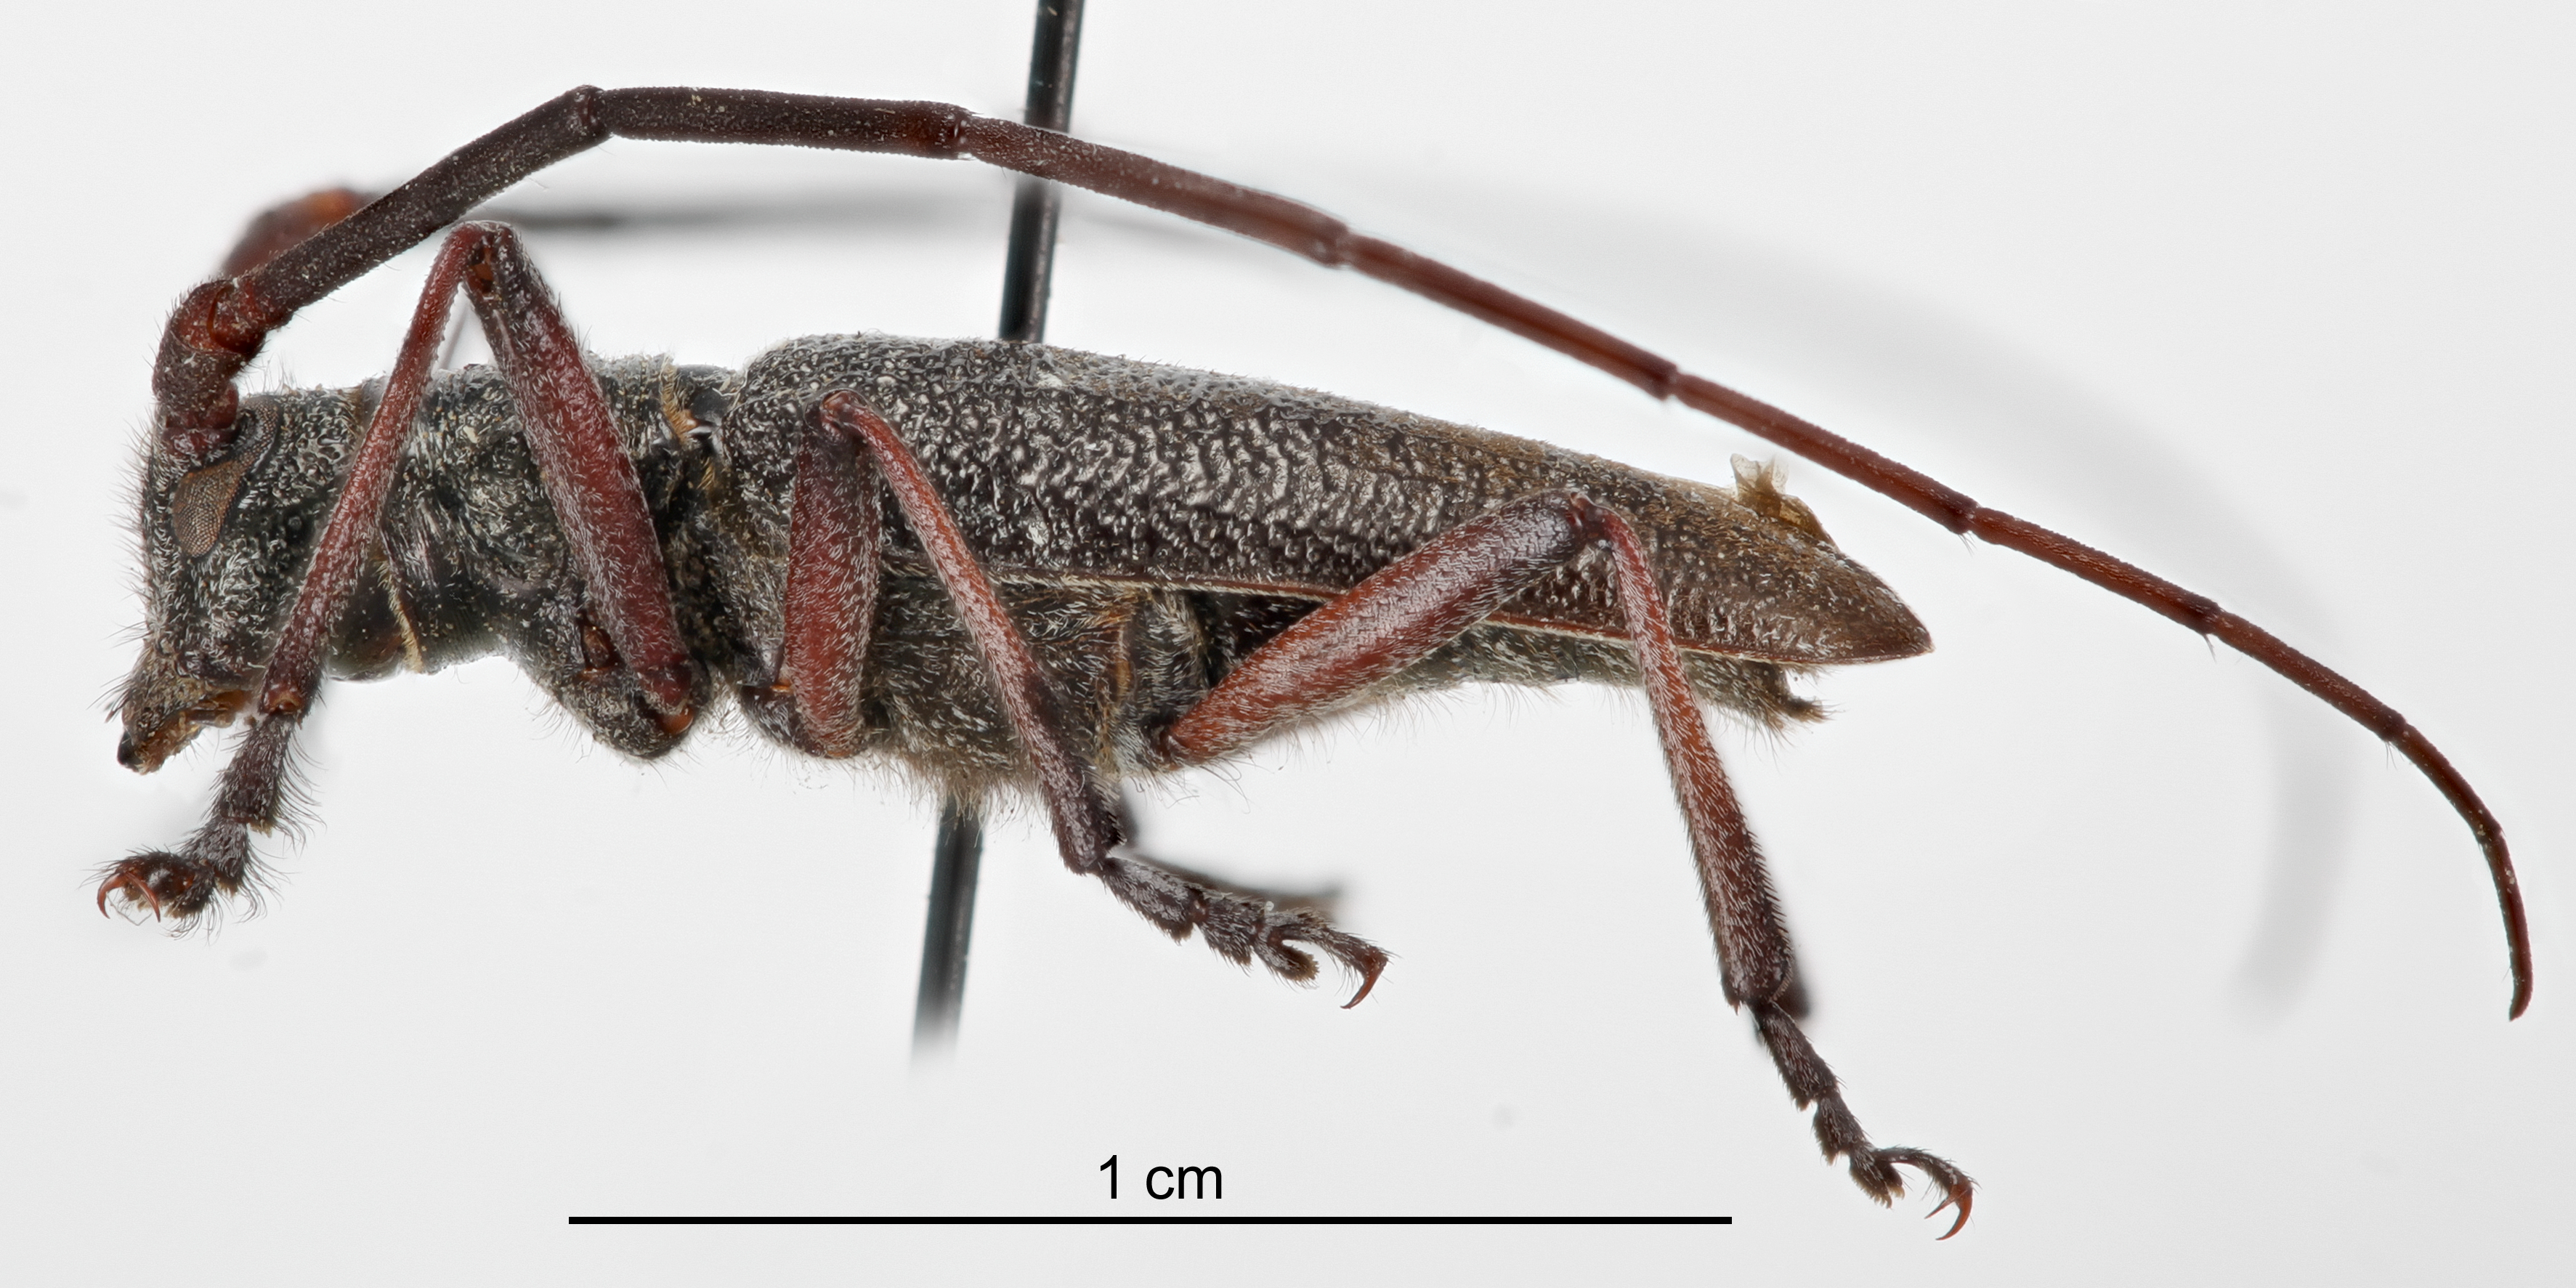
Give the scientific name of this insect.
Monochamus scutellatus
